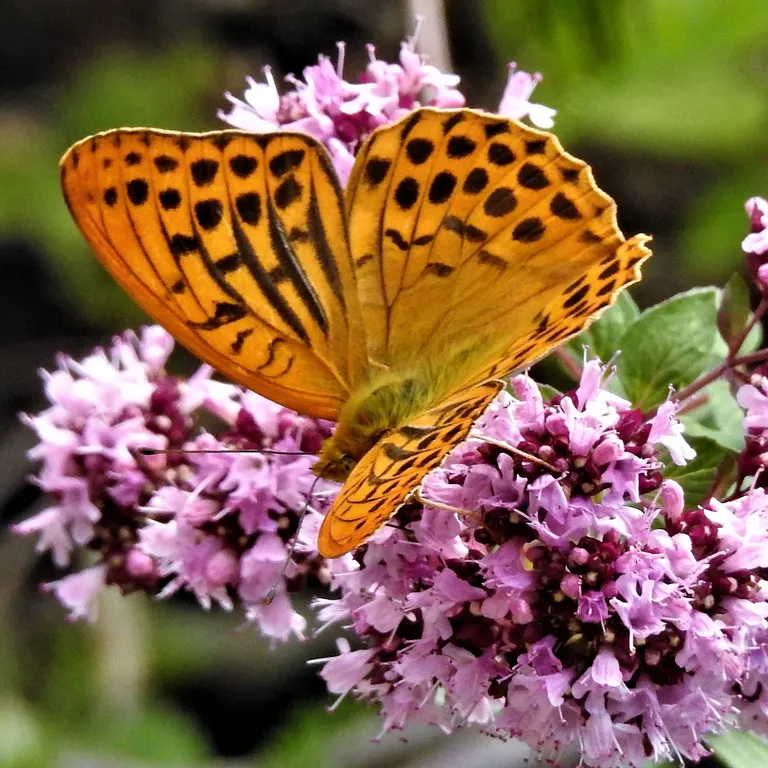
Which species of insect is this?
Argynnis paphia
